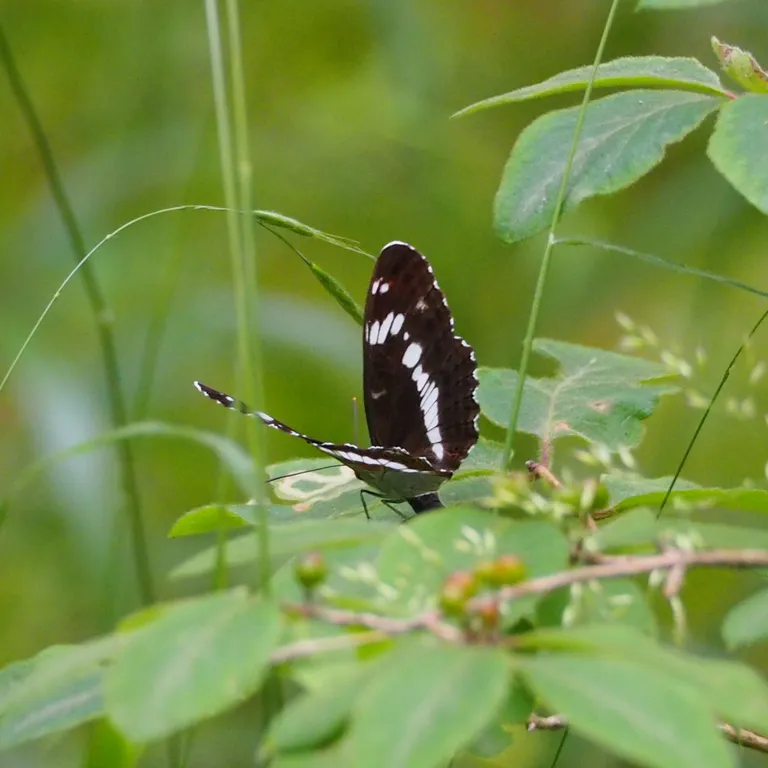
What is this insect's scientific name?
Limenitis camilla (also Ladoga camilla)
